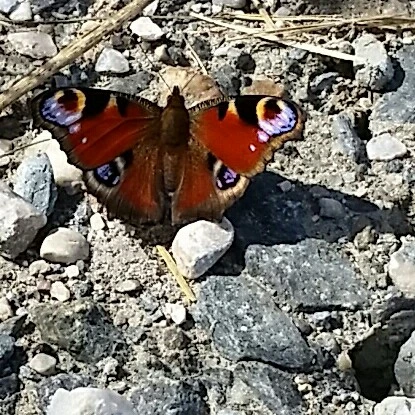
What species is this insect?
Aglais io
